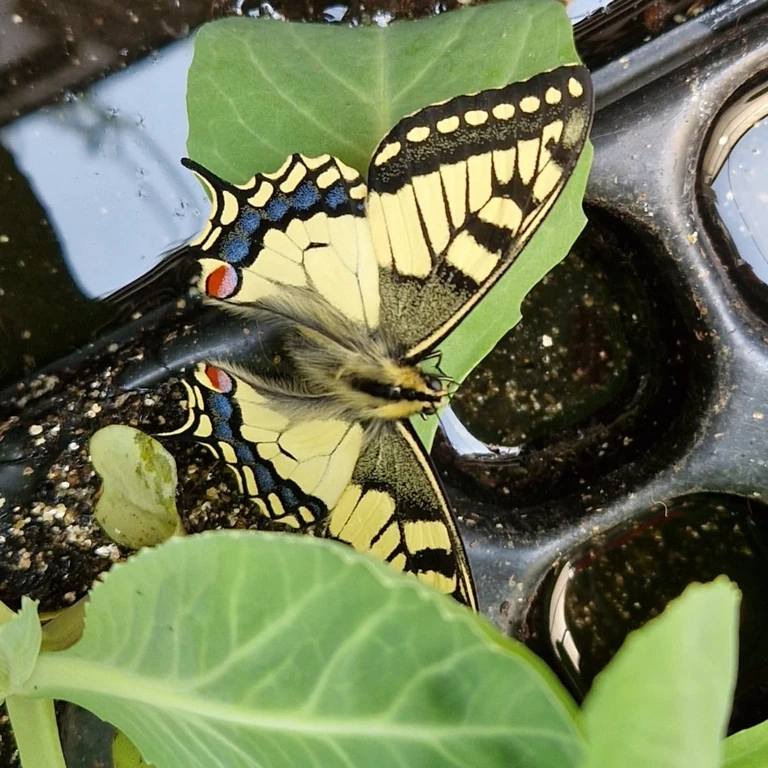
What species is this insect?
Papilio machaon
